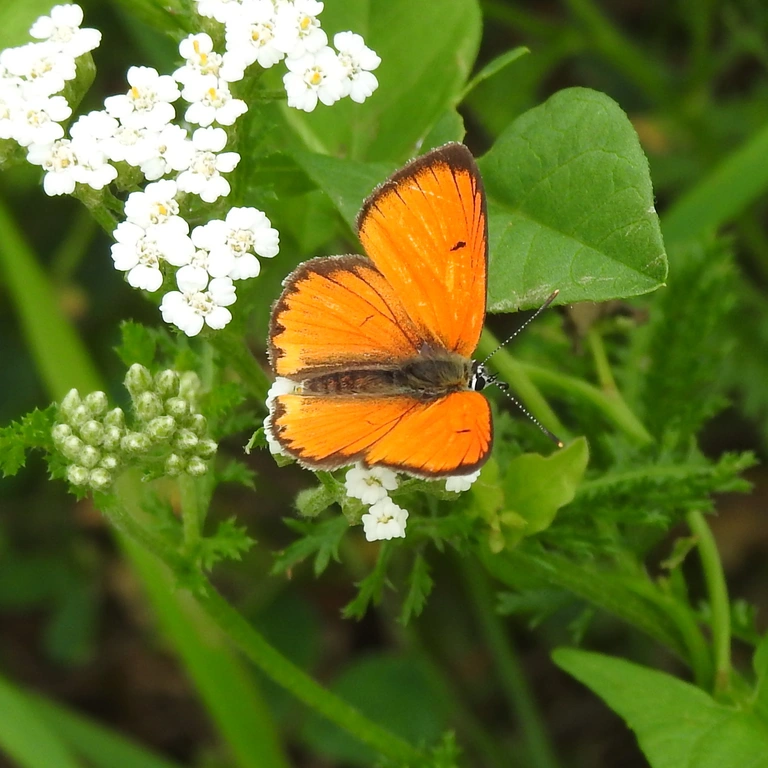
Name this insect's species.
Lycaena dispar
